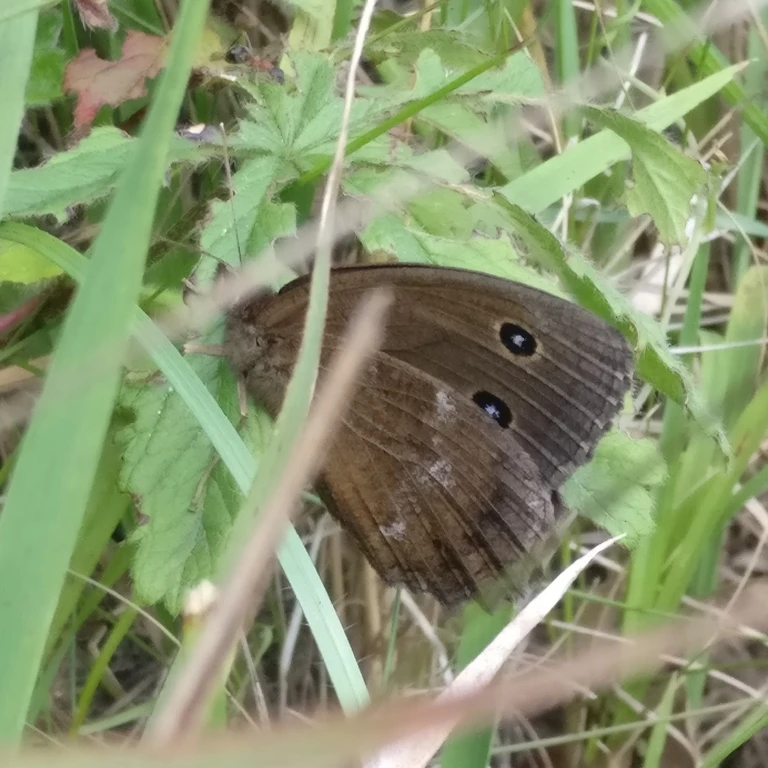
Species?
Minois dryas
